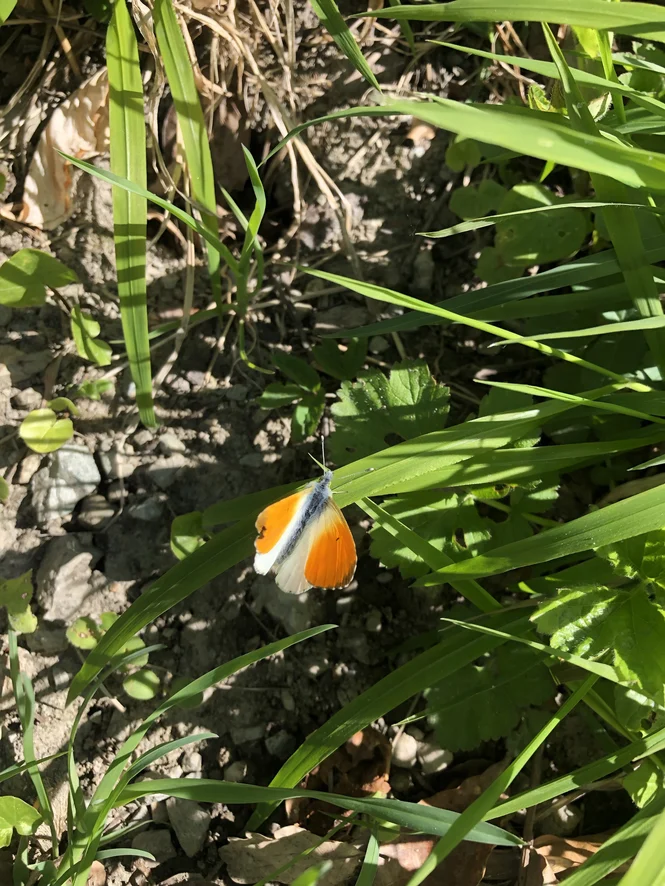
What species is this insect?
Anthocharis cardamines
